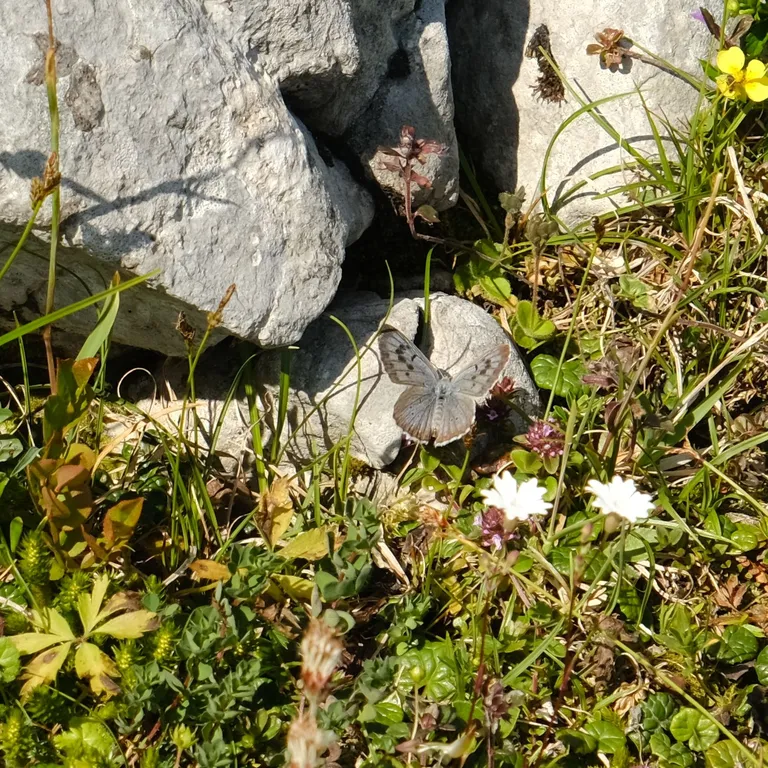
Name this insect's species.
Phengaris arion (also Maculinea arion)
